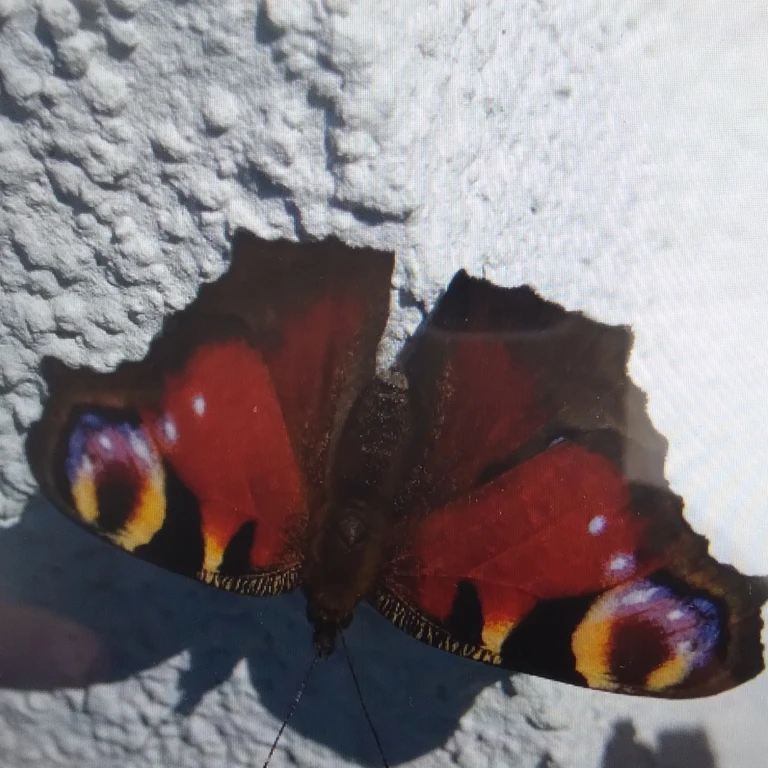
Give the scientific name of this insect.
Aglais io
